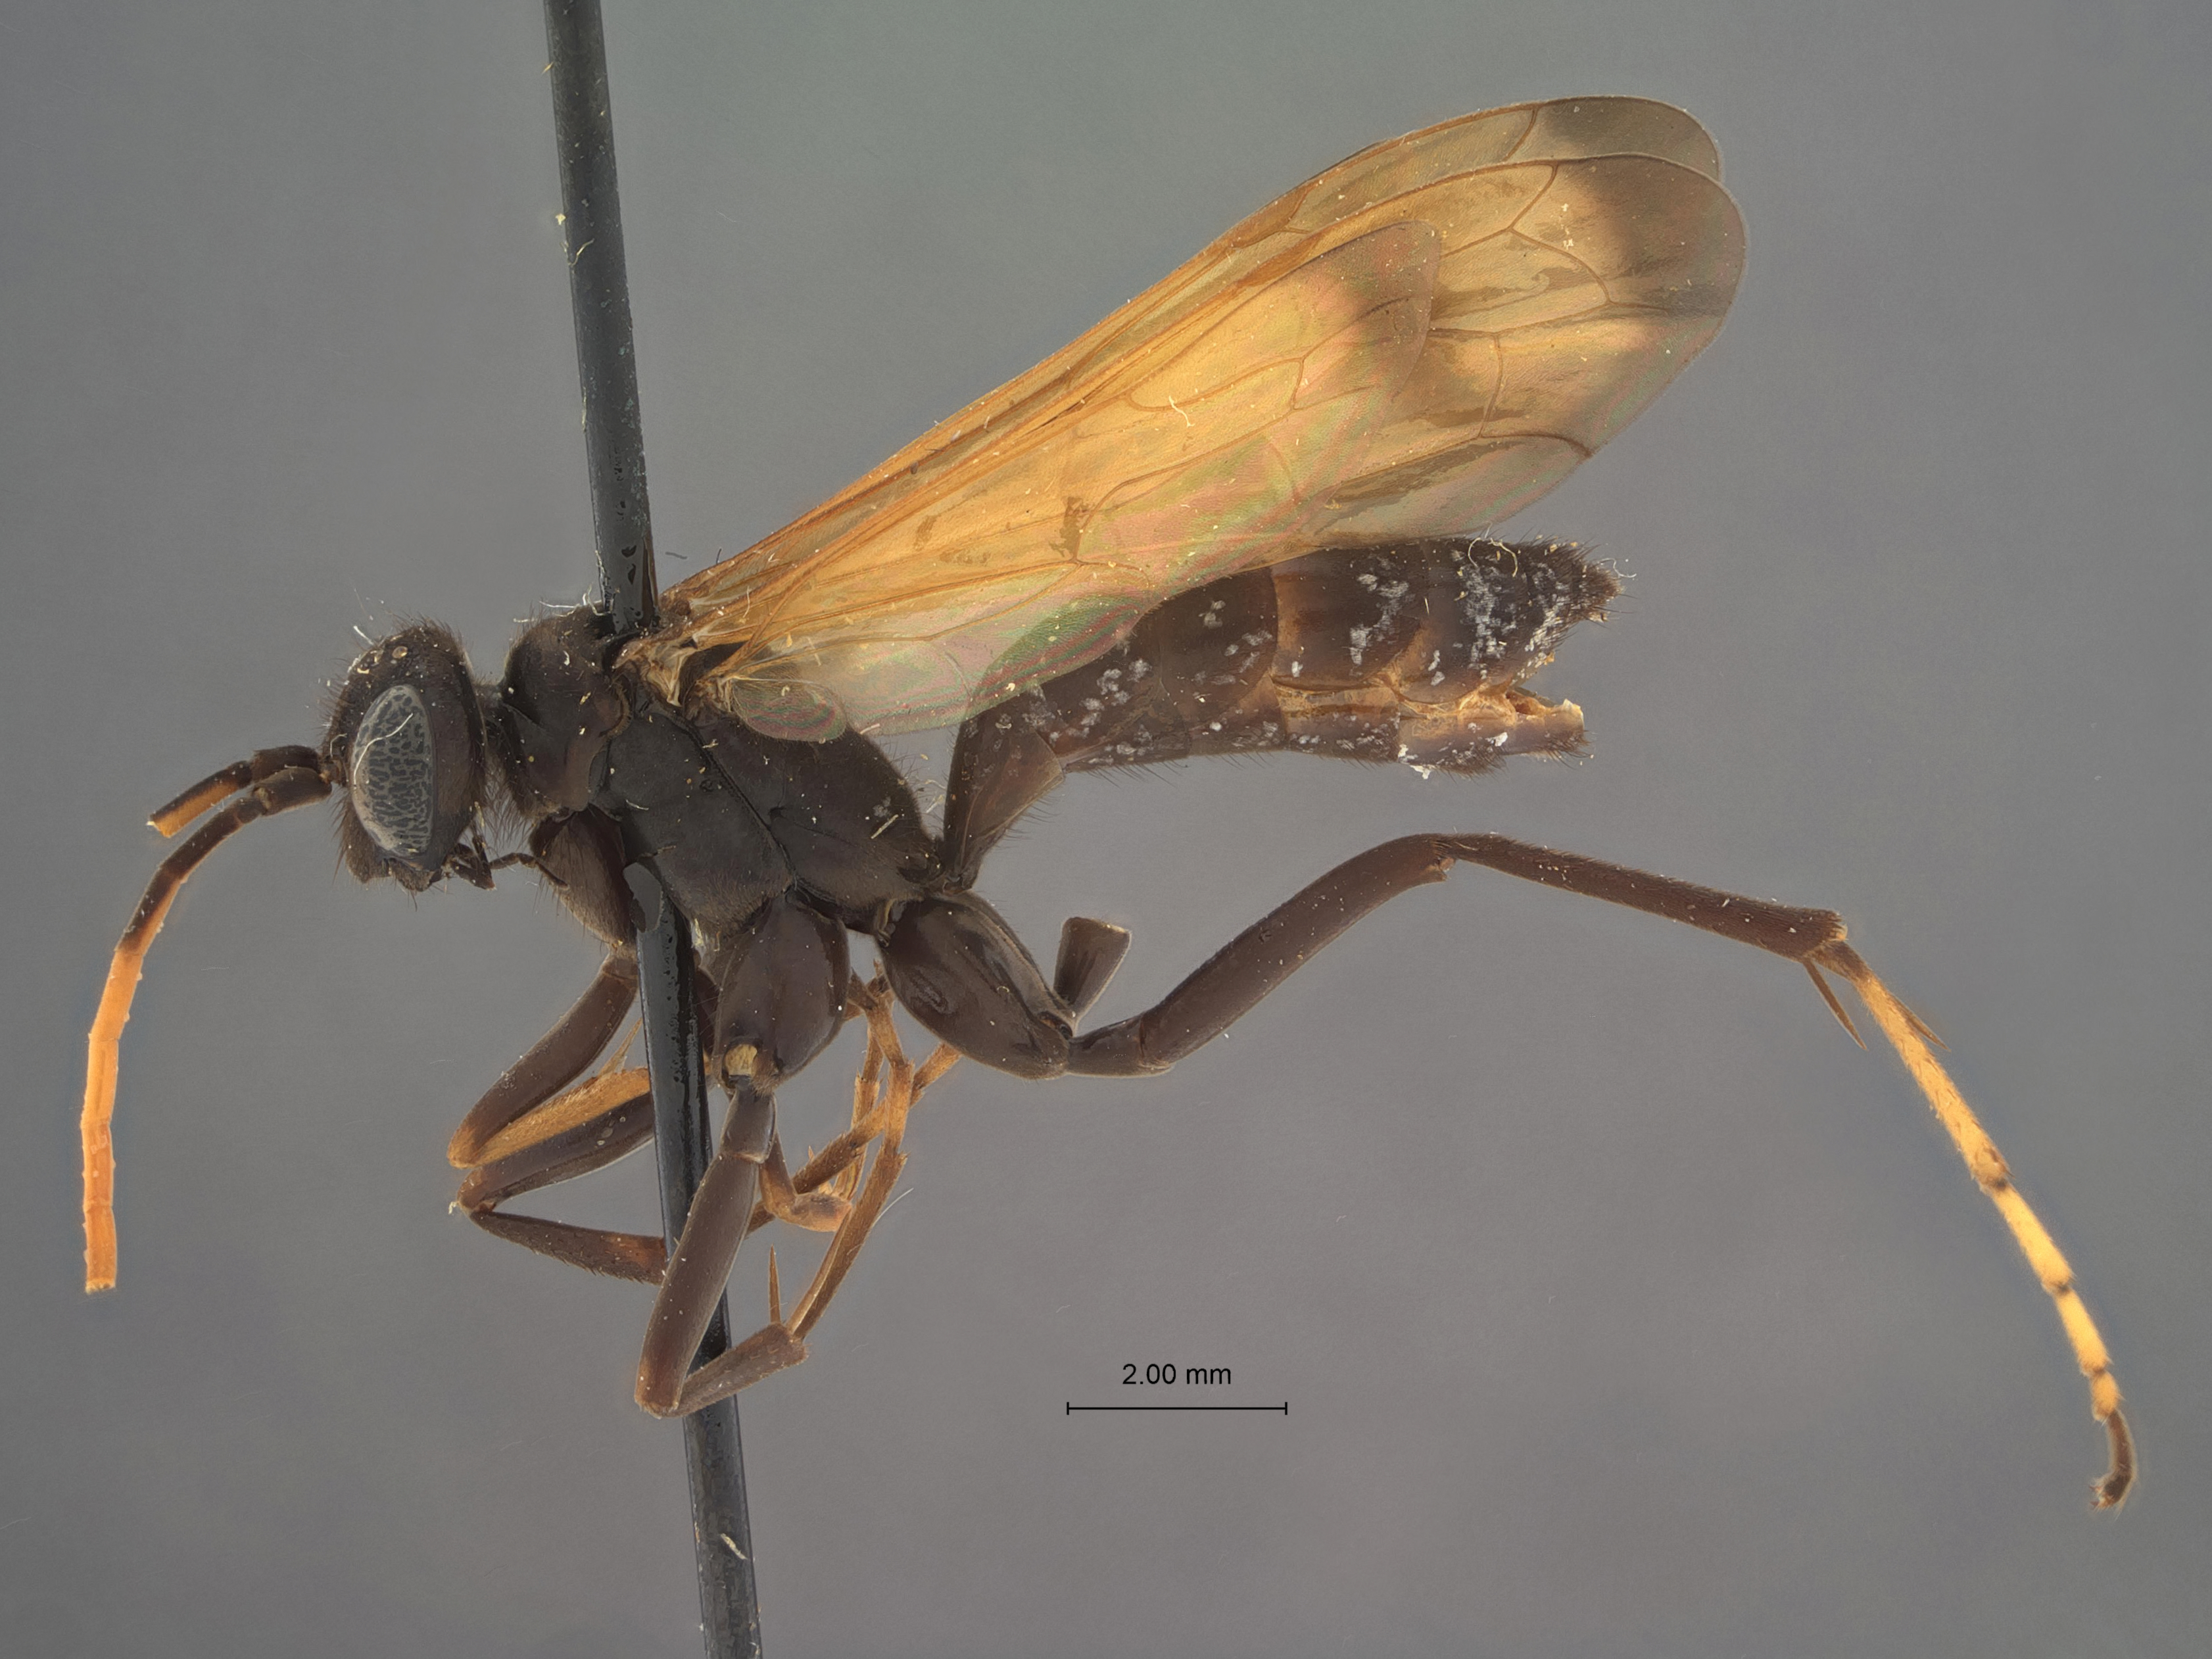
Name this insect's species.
Priocnessus kayi
